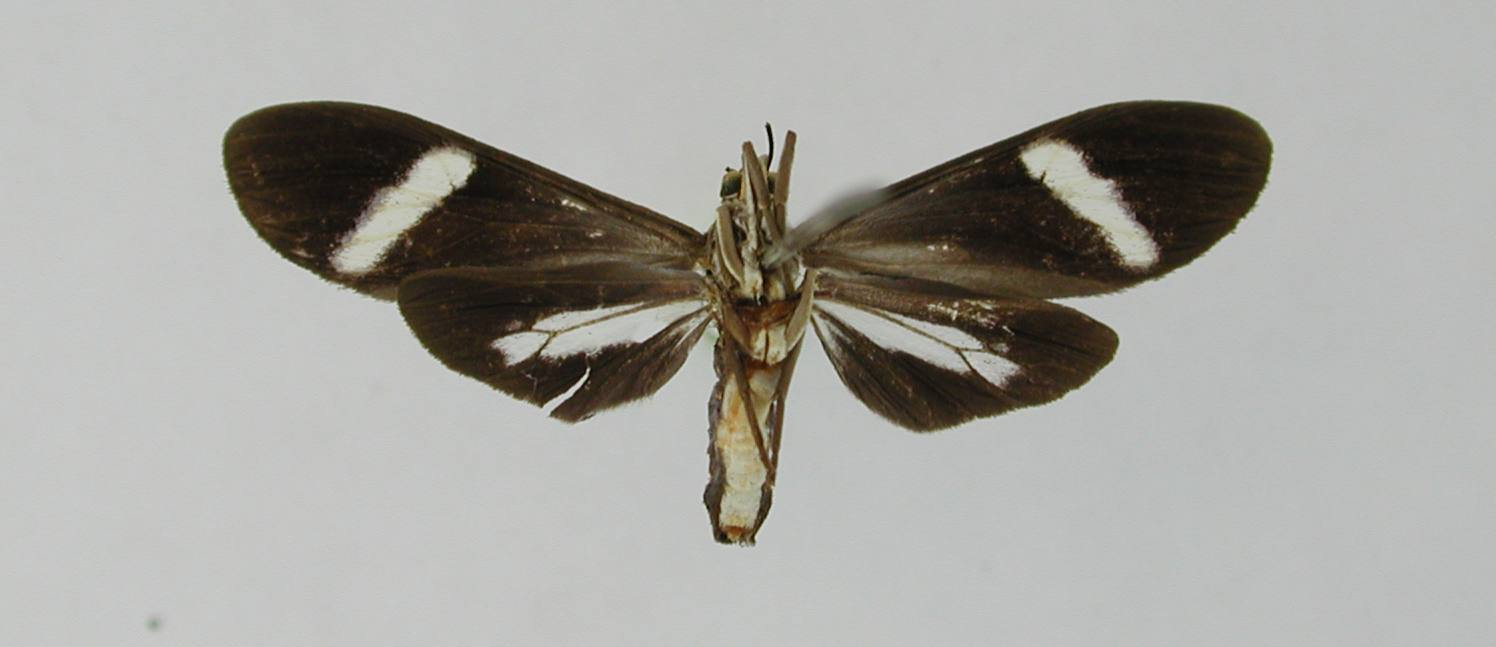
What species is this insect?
Aclytia albistriga
